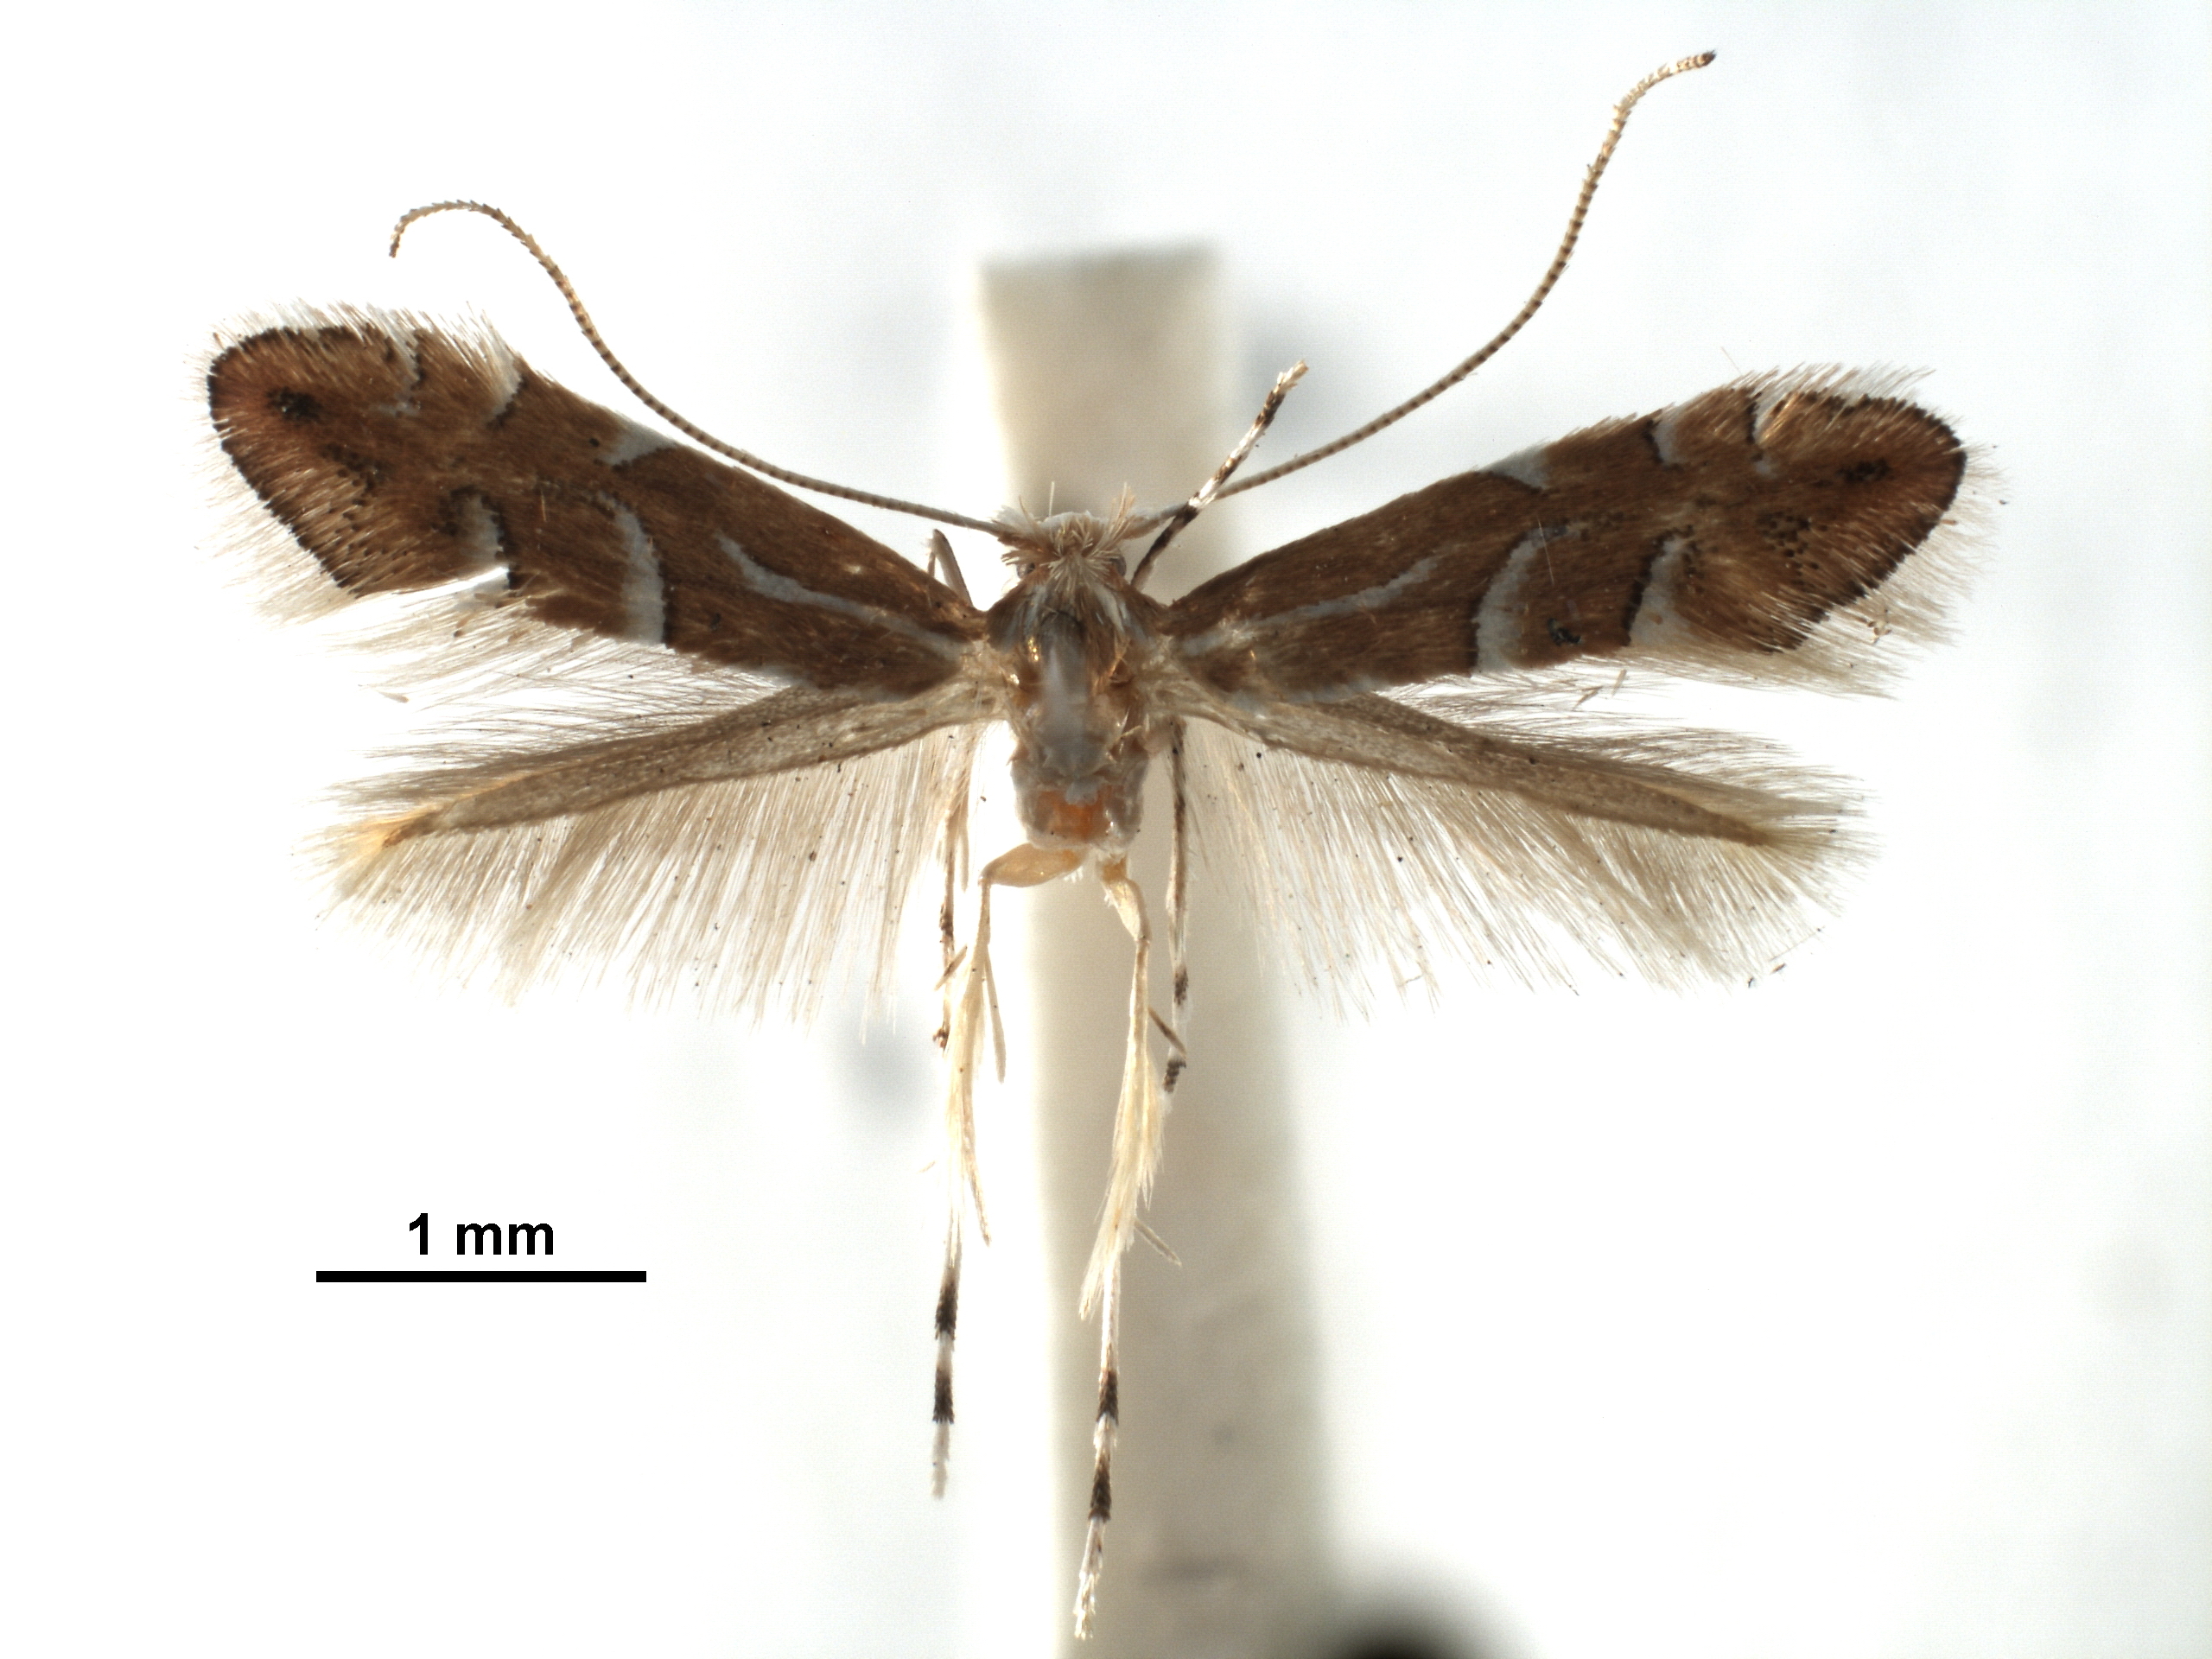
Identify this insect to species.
Phyllonorycter yakusimensis
